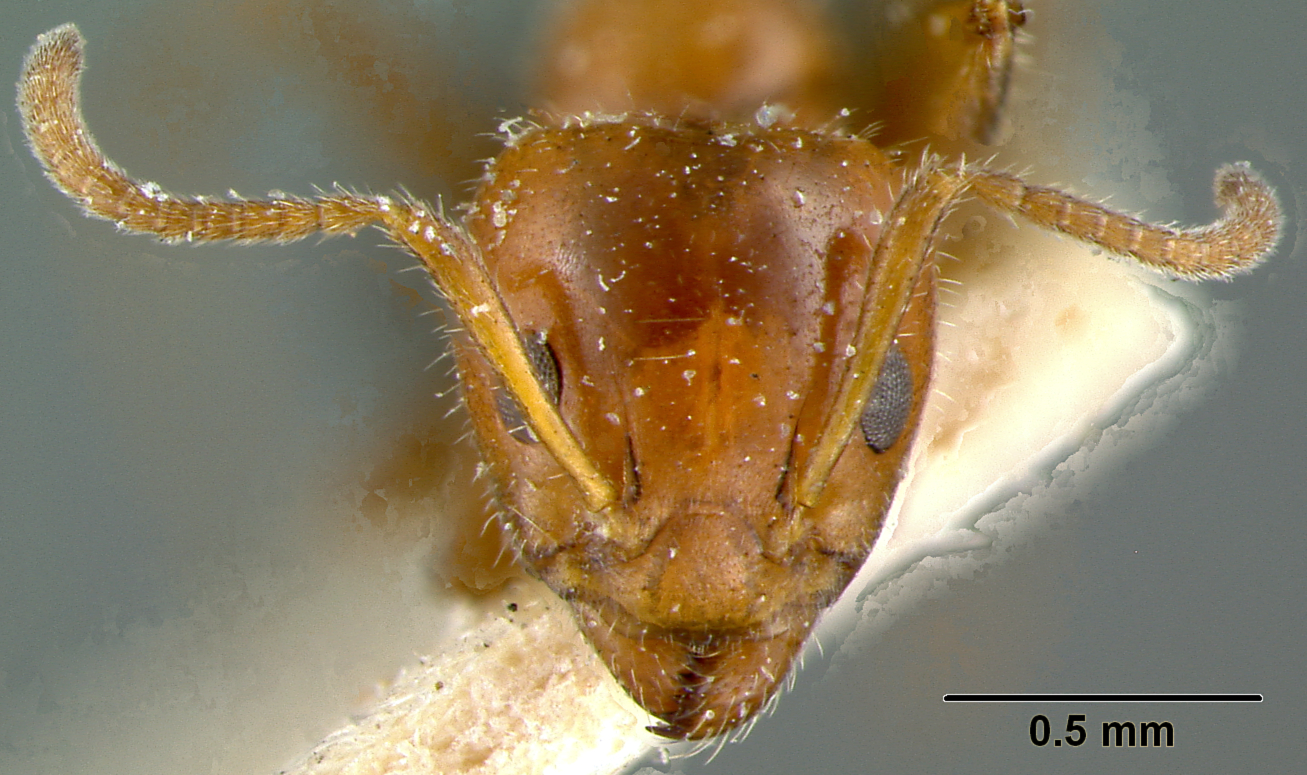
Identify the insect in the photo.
Froggattella kirbyi
